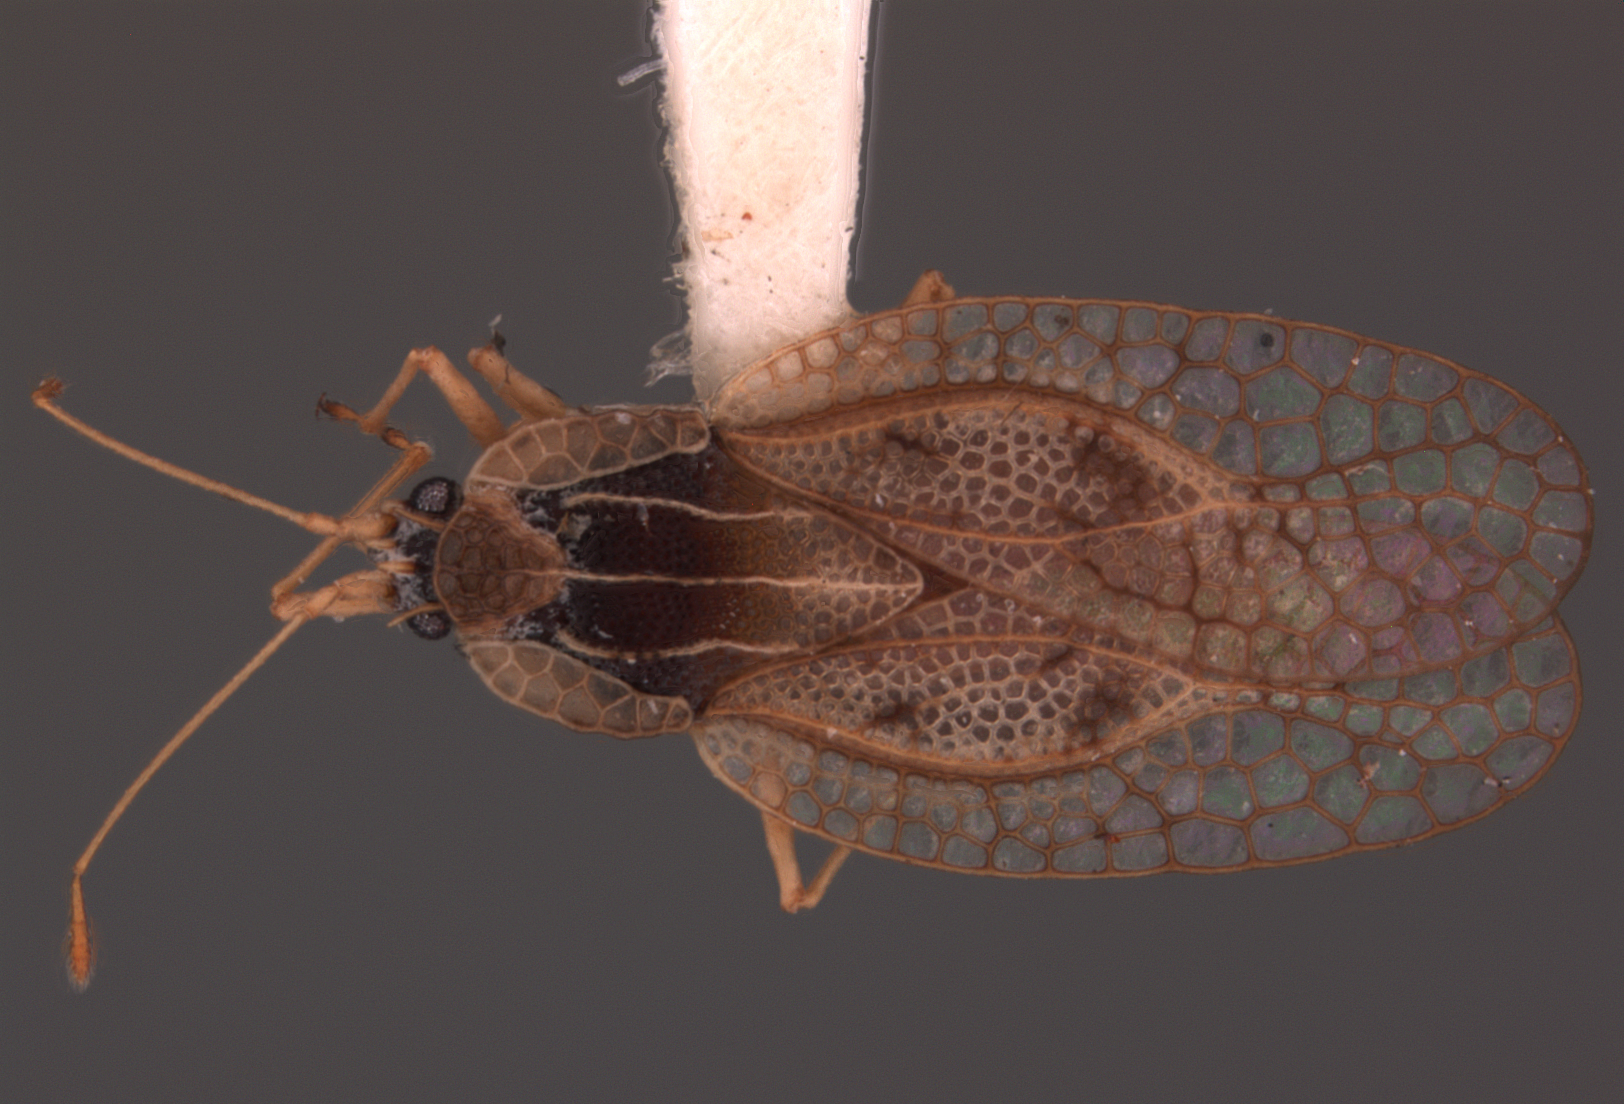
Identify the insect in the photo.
Oedotingis mexicana
